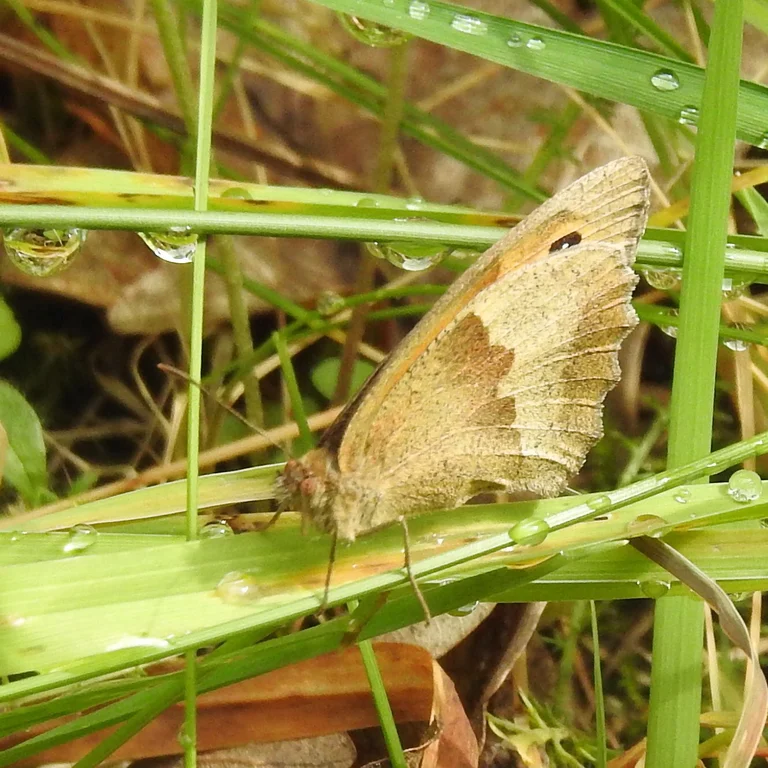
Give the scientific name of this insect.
Maniola jurtina
